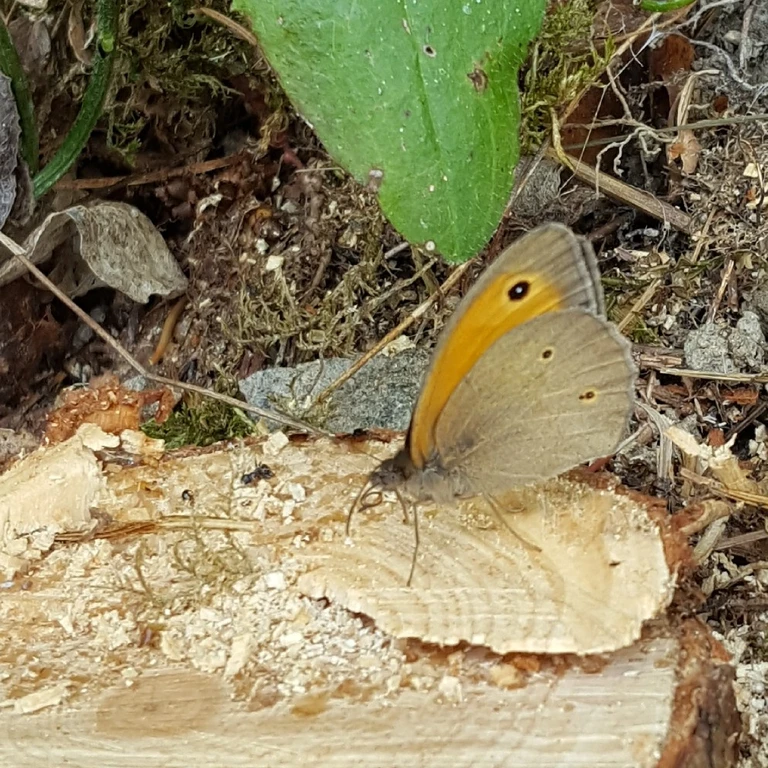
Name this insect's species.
Maniola jurtina
